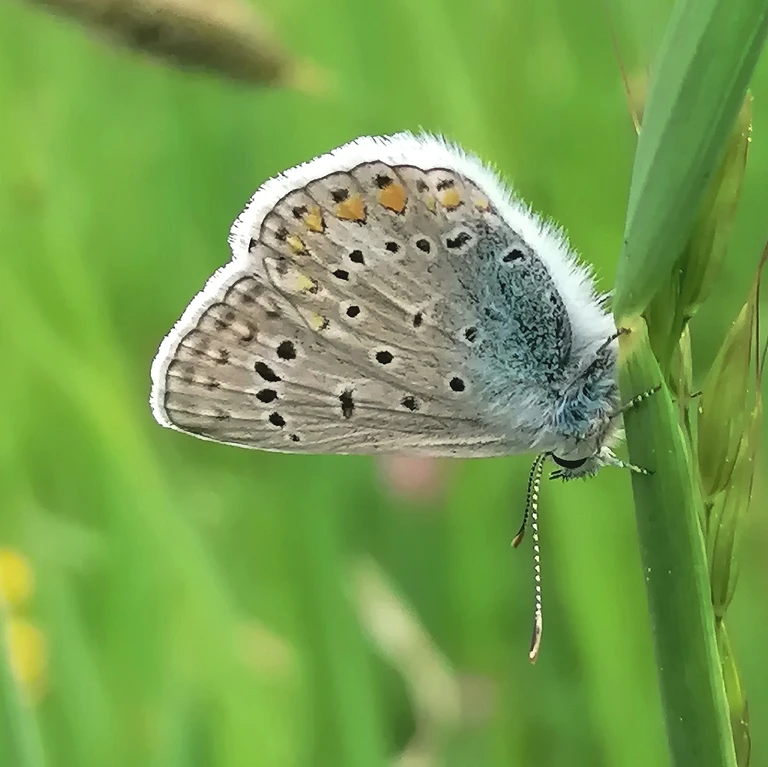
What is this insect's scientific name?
Polyommatus icarus
